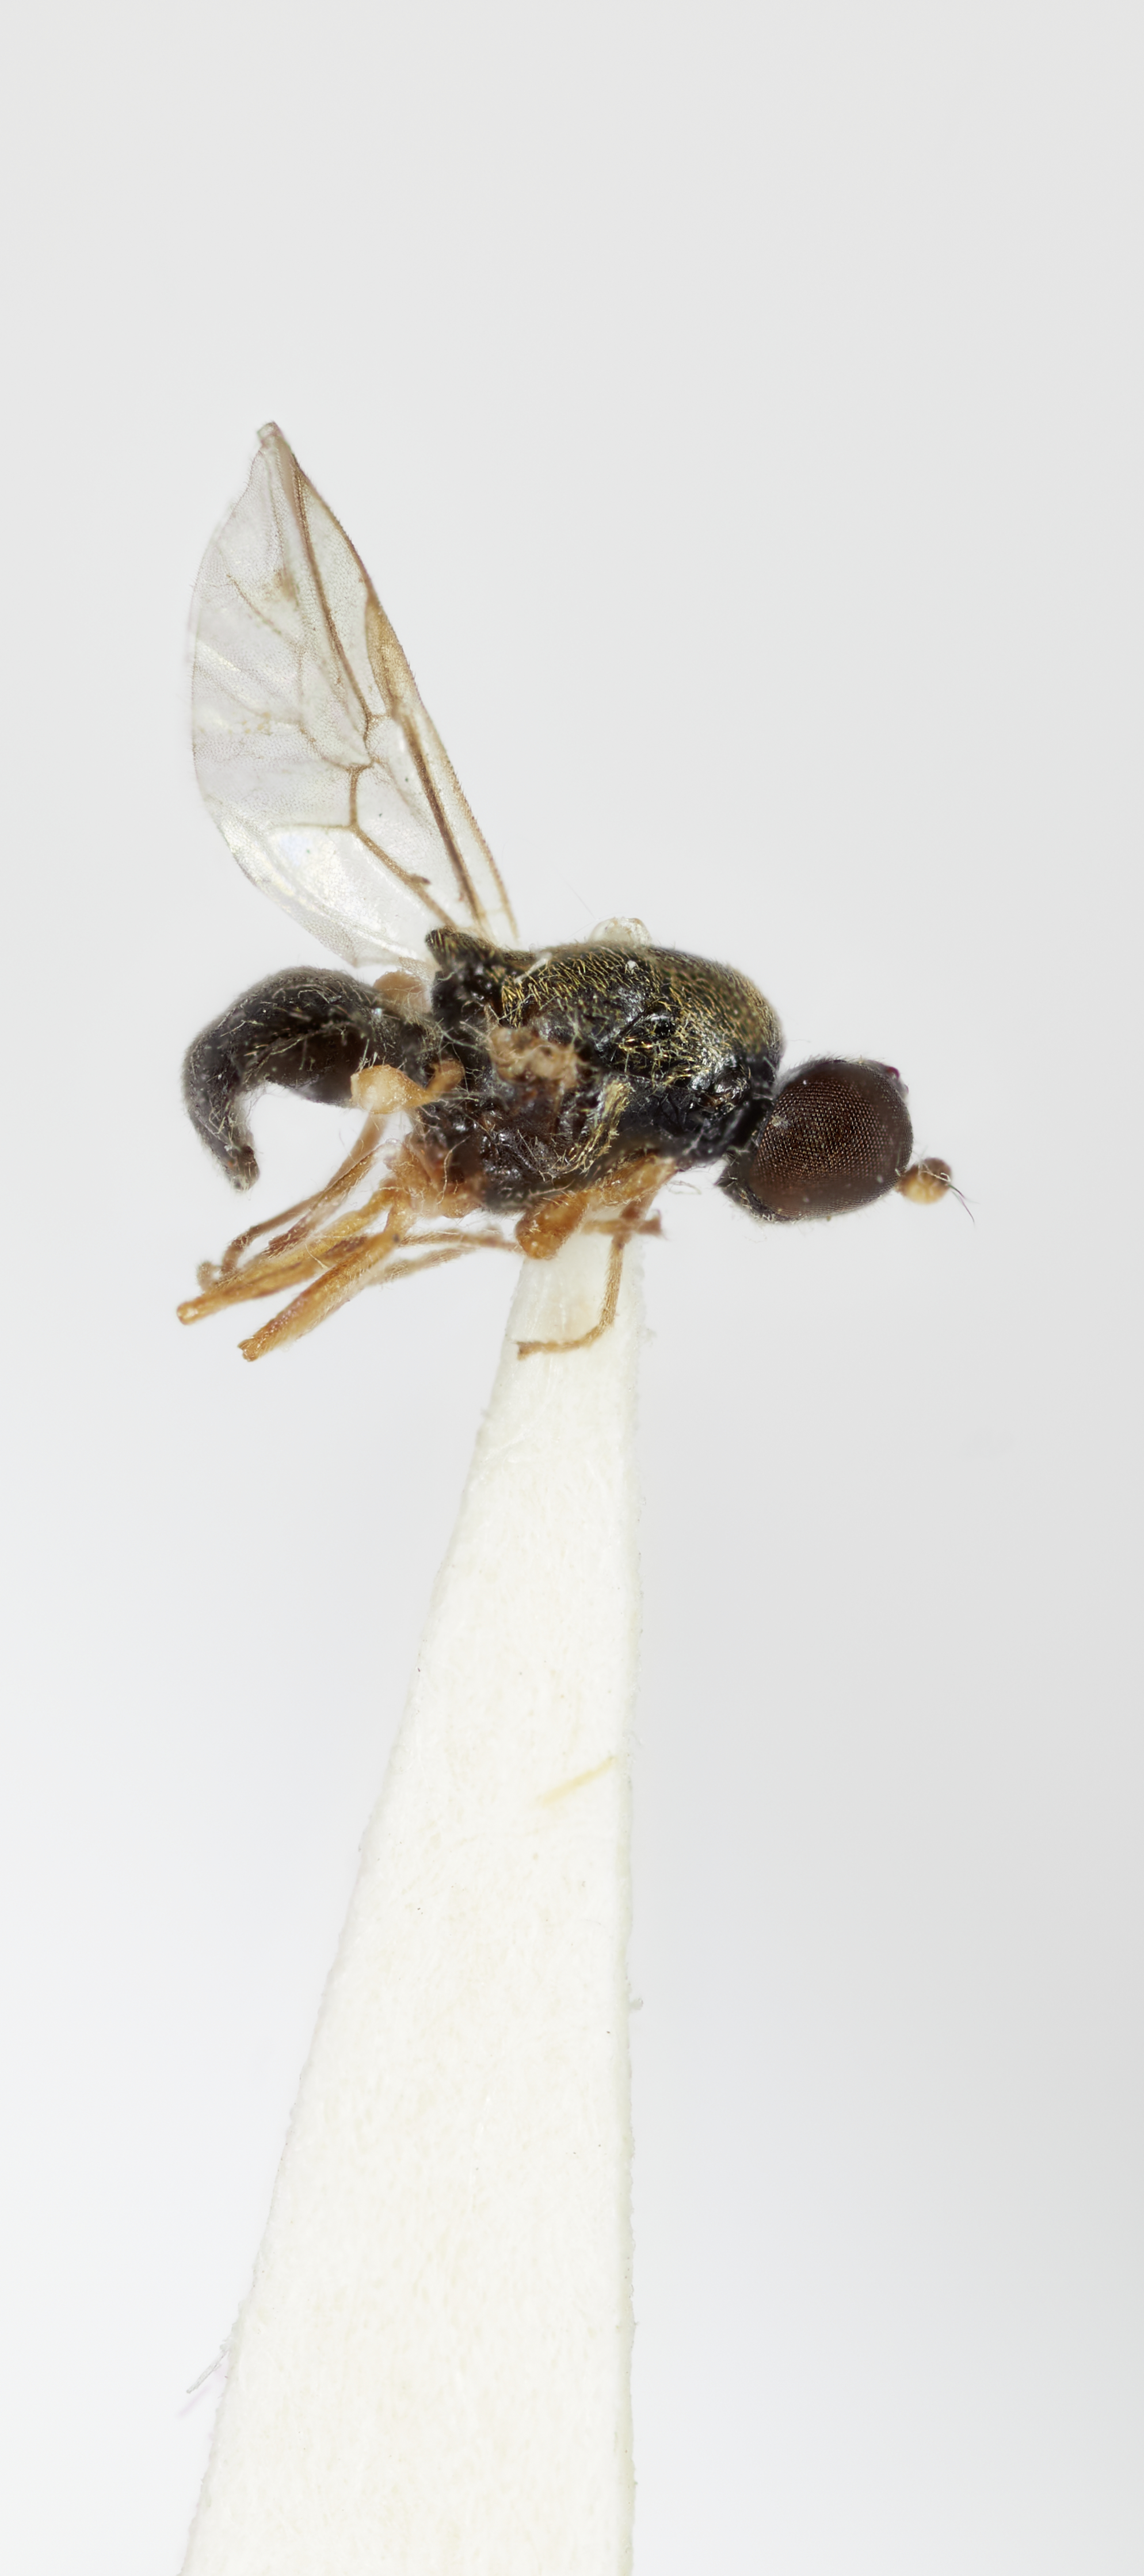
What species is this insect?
Paracechorismenus guamae
